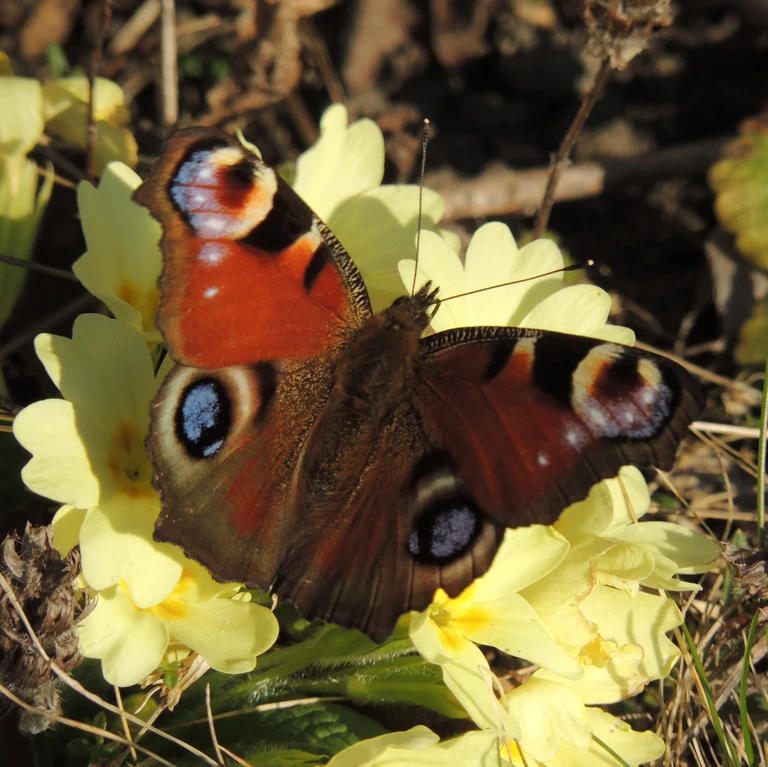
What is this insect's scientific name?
Aglais io
